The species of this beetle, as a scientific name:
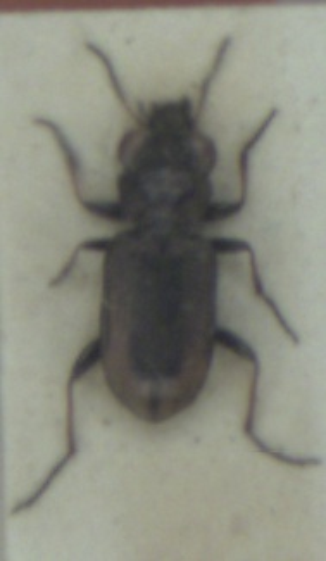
Notiophilus biguttatus
